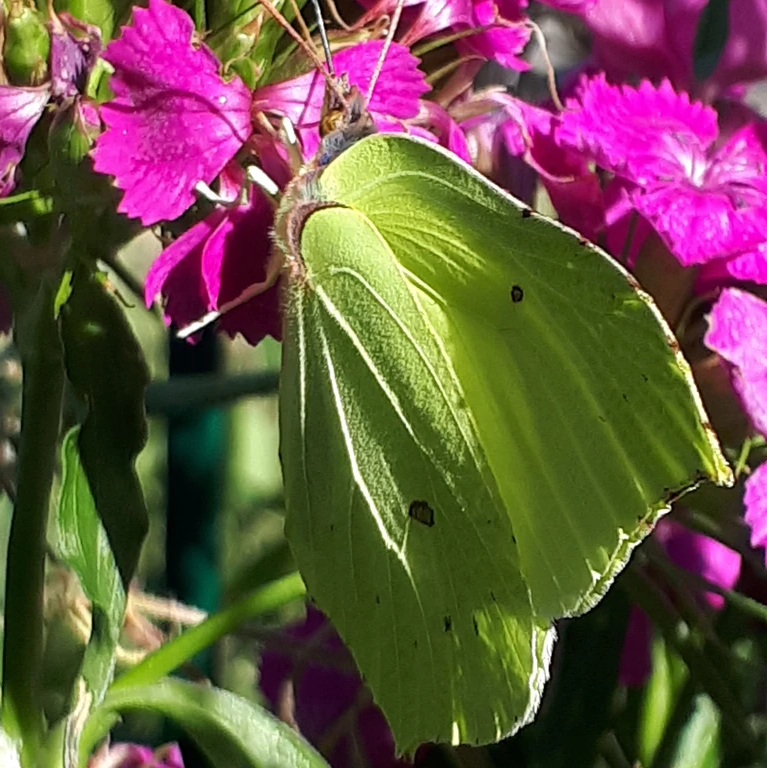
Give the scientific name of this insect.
Gonepteryx rhamni
